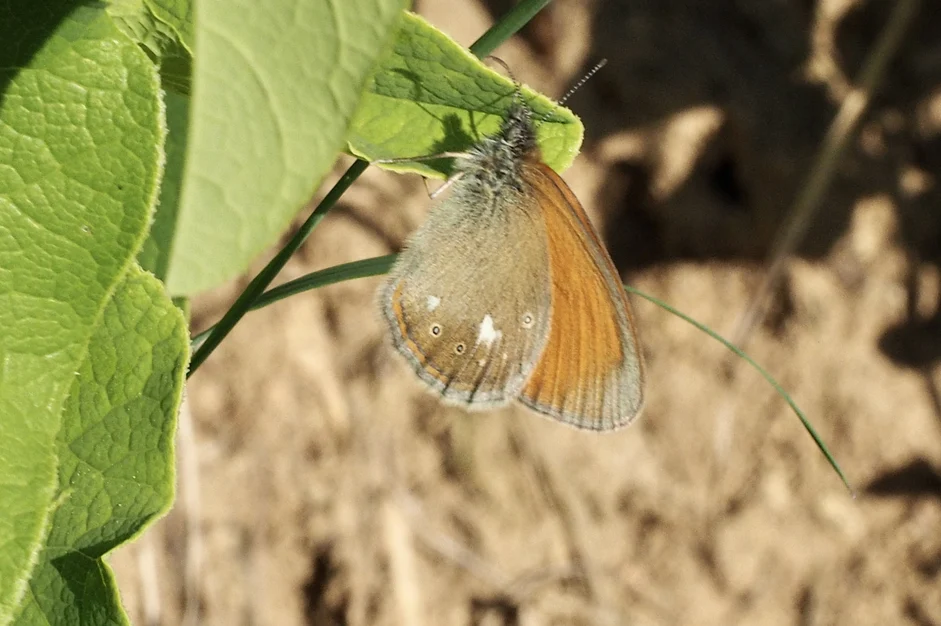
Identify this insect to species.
Coenonympha glycerion (also Coenonympha iphis)
